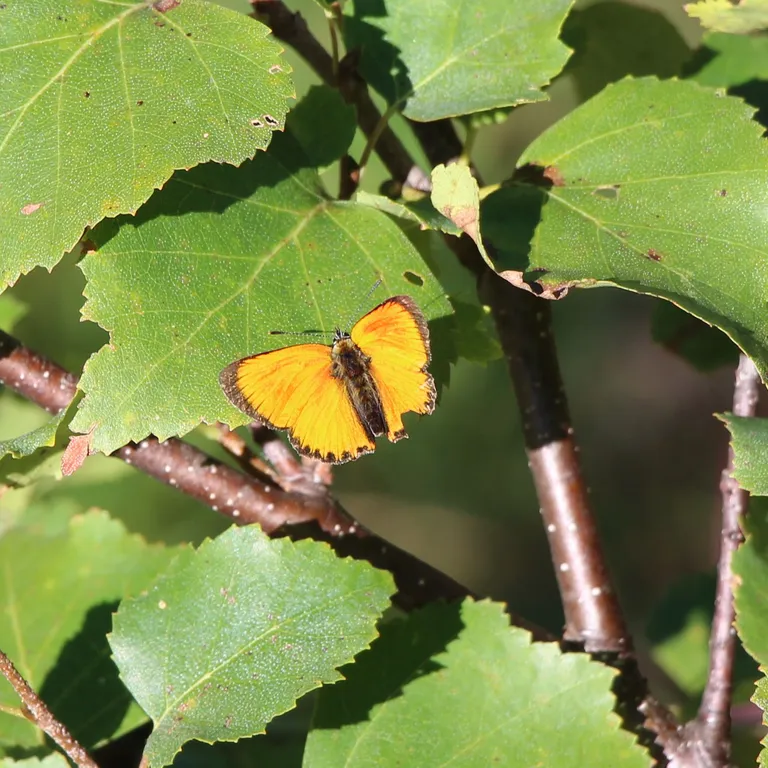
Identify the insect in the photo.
Lycaena virgaureae
